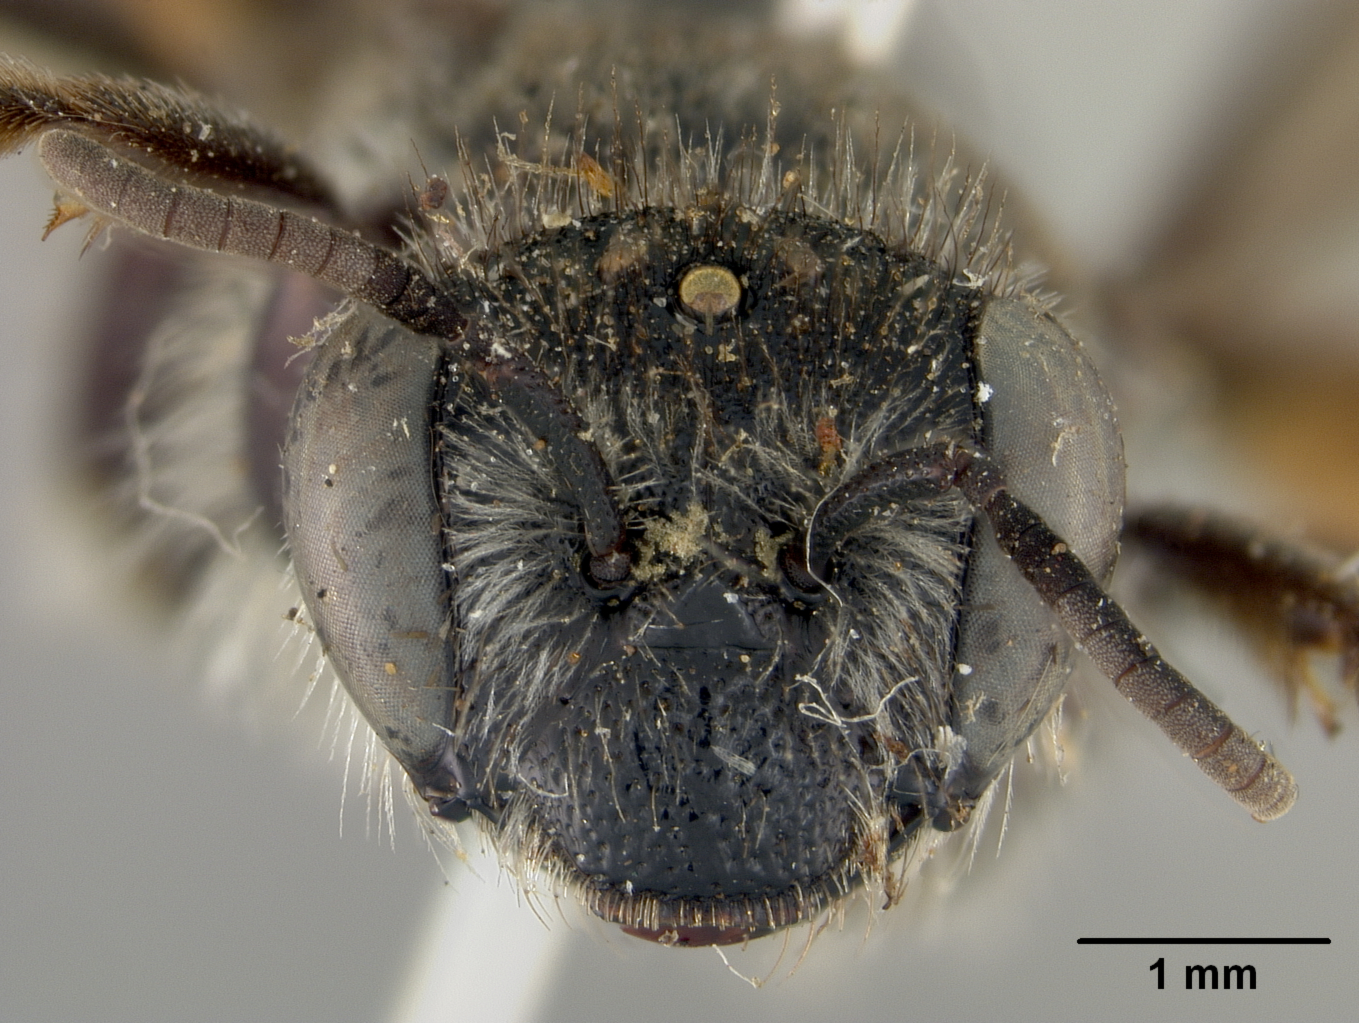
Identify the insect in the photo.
Paracolletes tuberculatus
